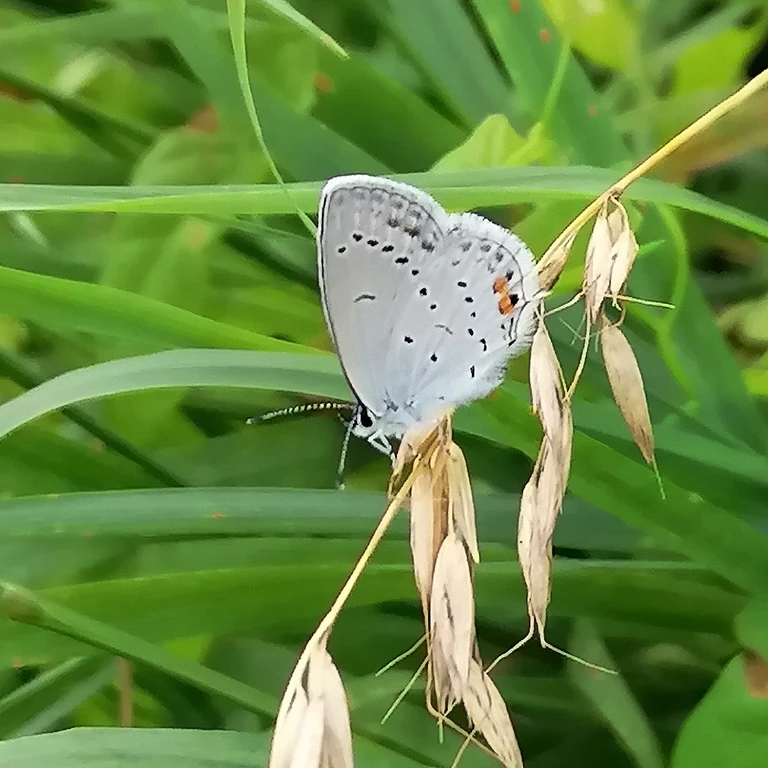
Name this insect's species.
Cupido argiades (also Elkalyce argiades)
